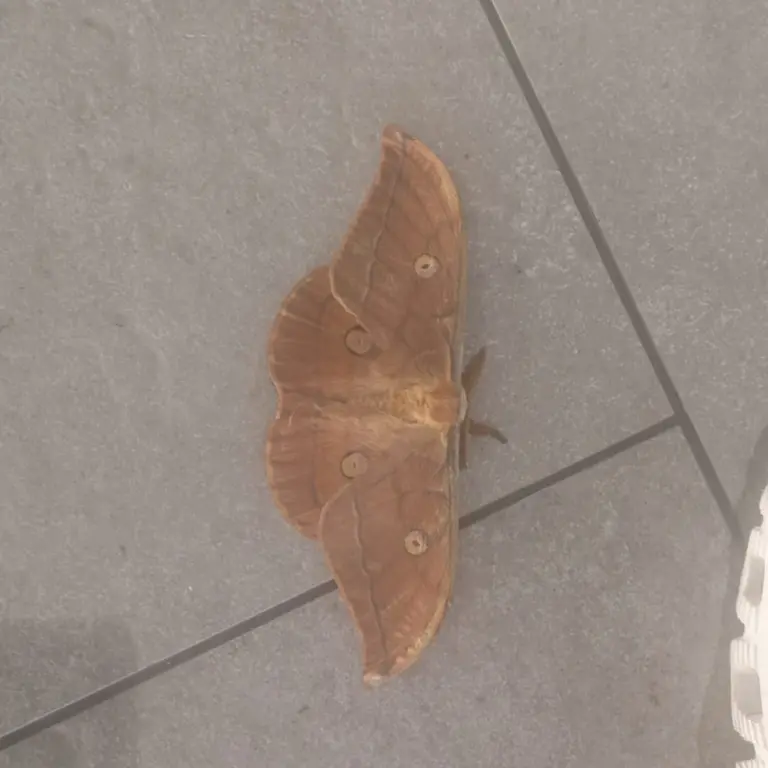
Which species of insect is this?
Antheraea yamamai
